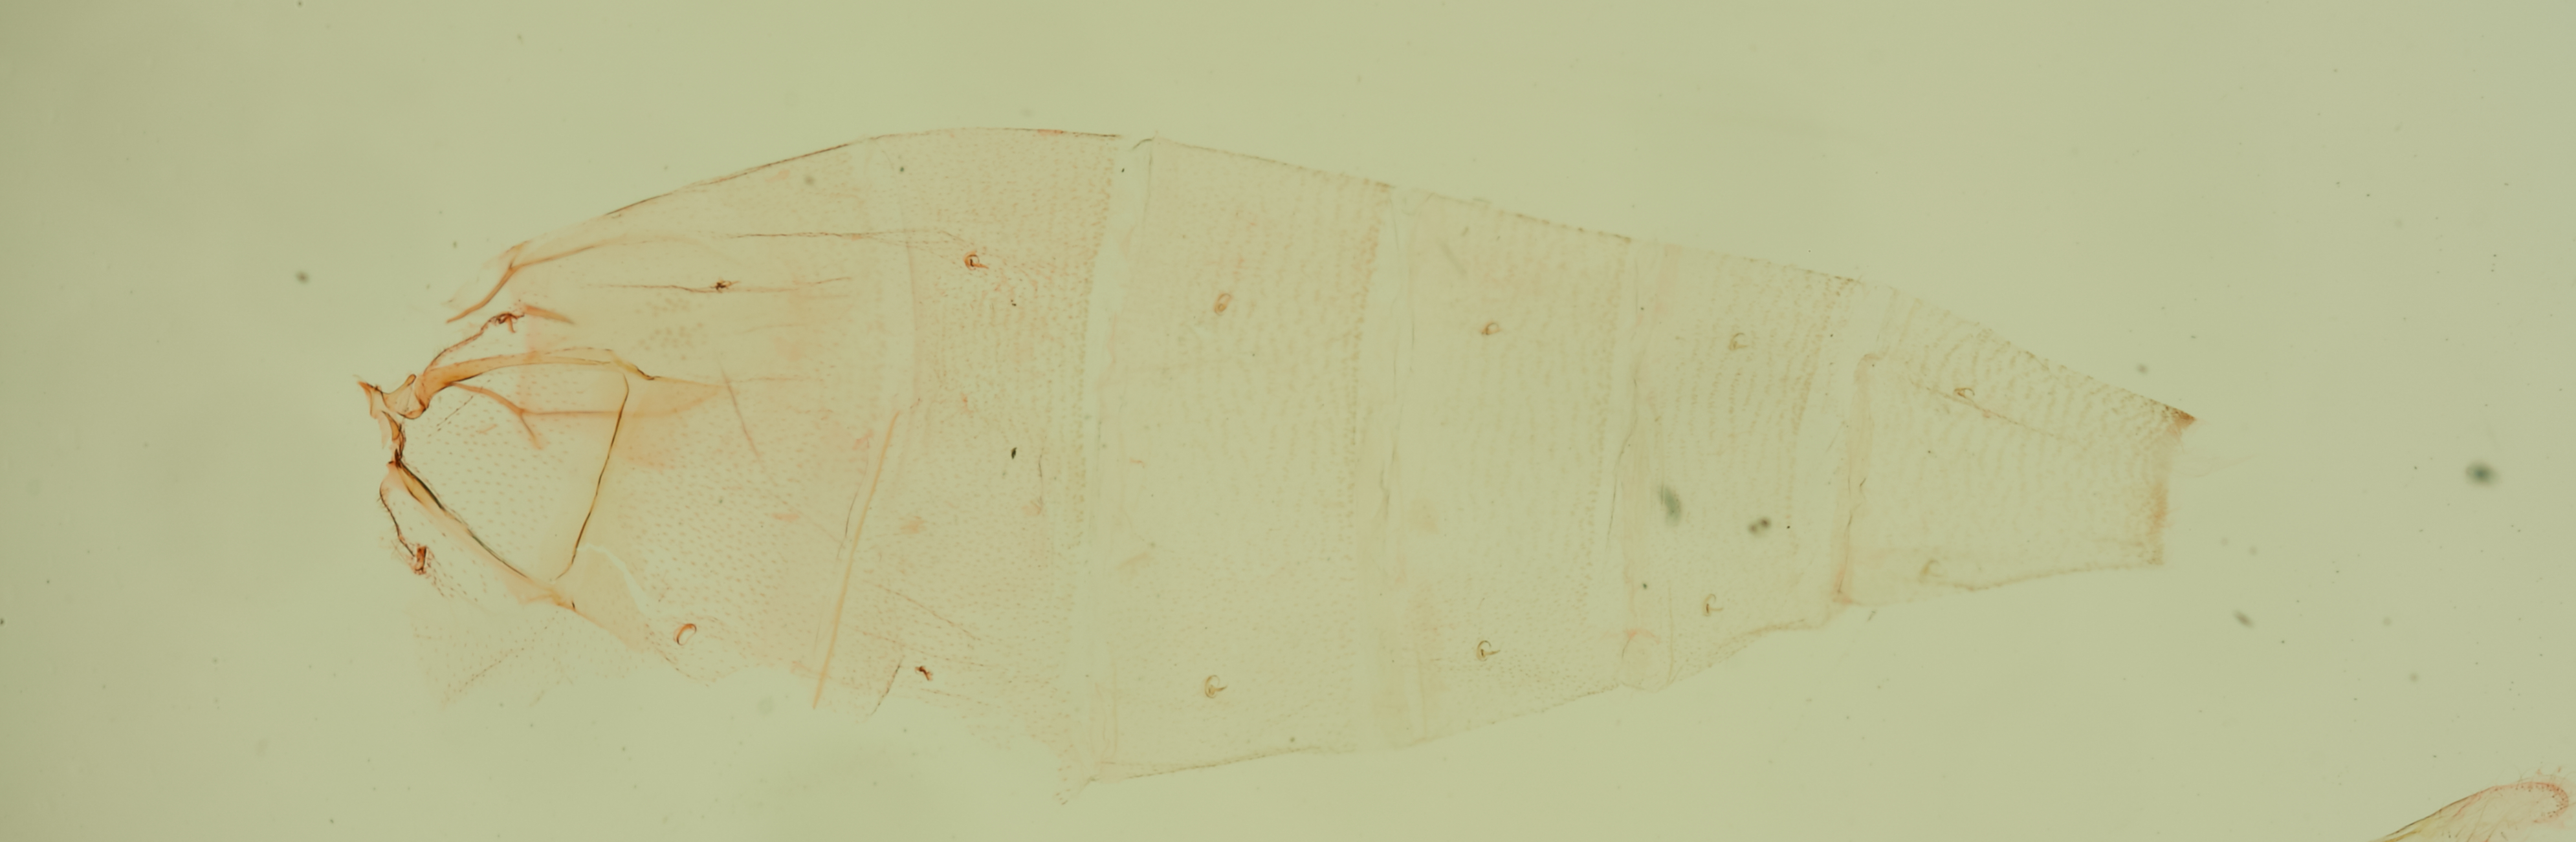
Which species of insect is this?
Gelechia panella
